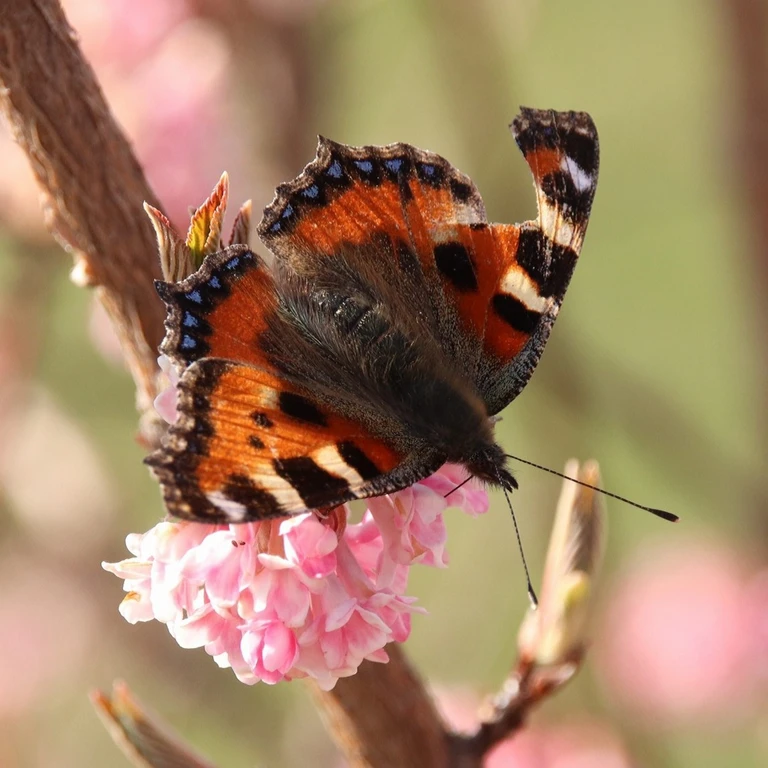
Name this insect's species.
Aglais urticae
